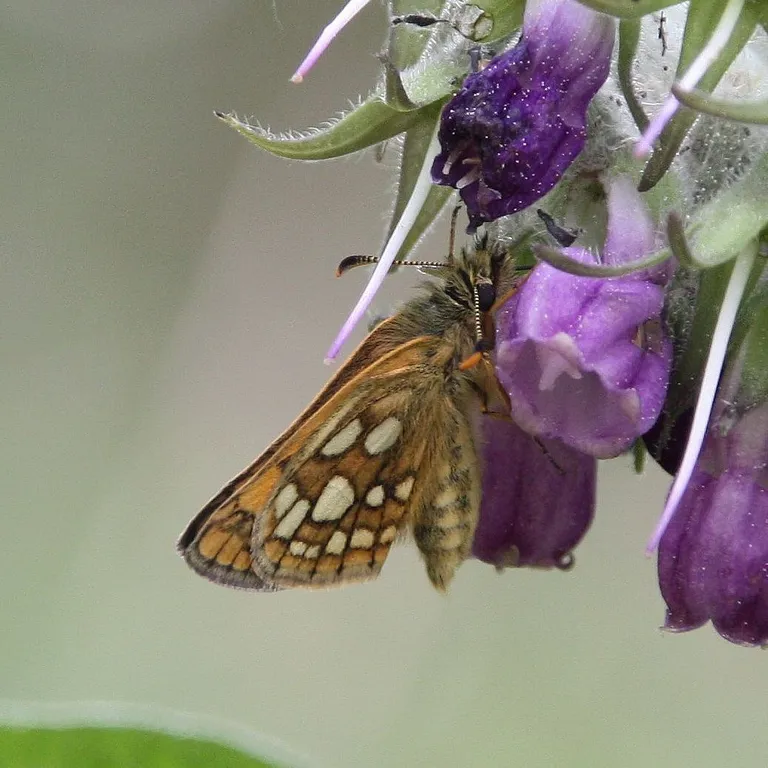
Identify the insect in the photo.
Carterocephalus palaemon
